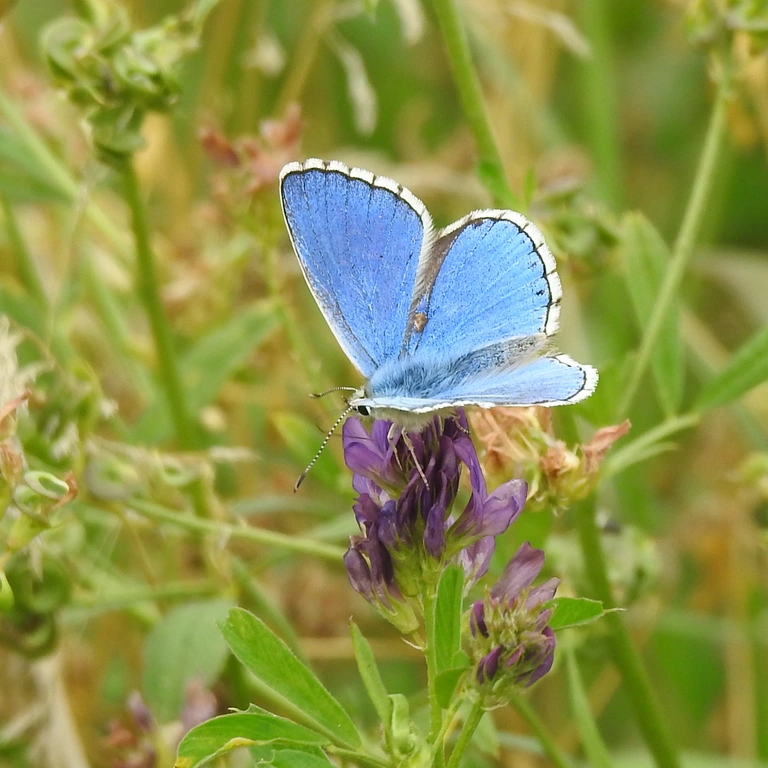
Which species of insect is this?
Lysandra bellargus
